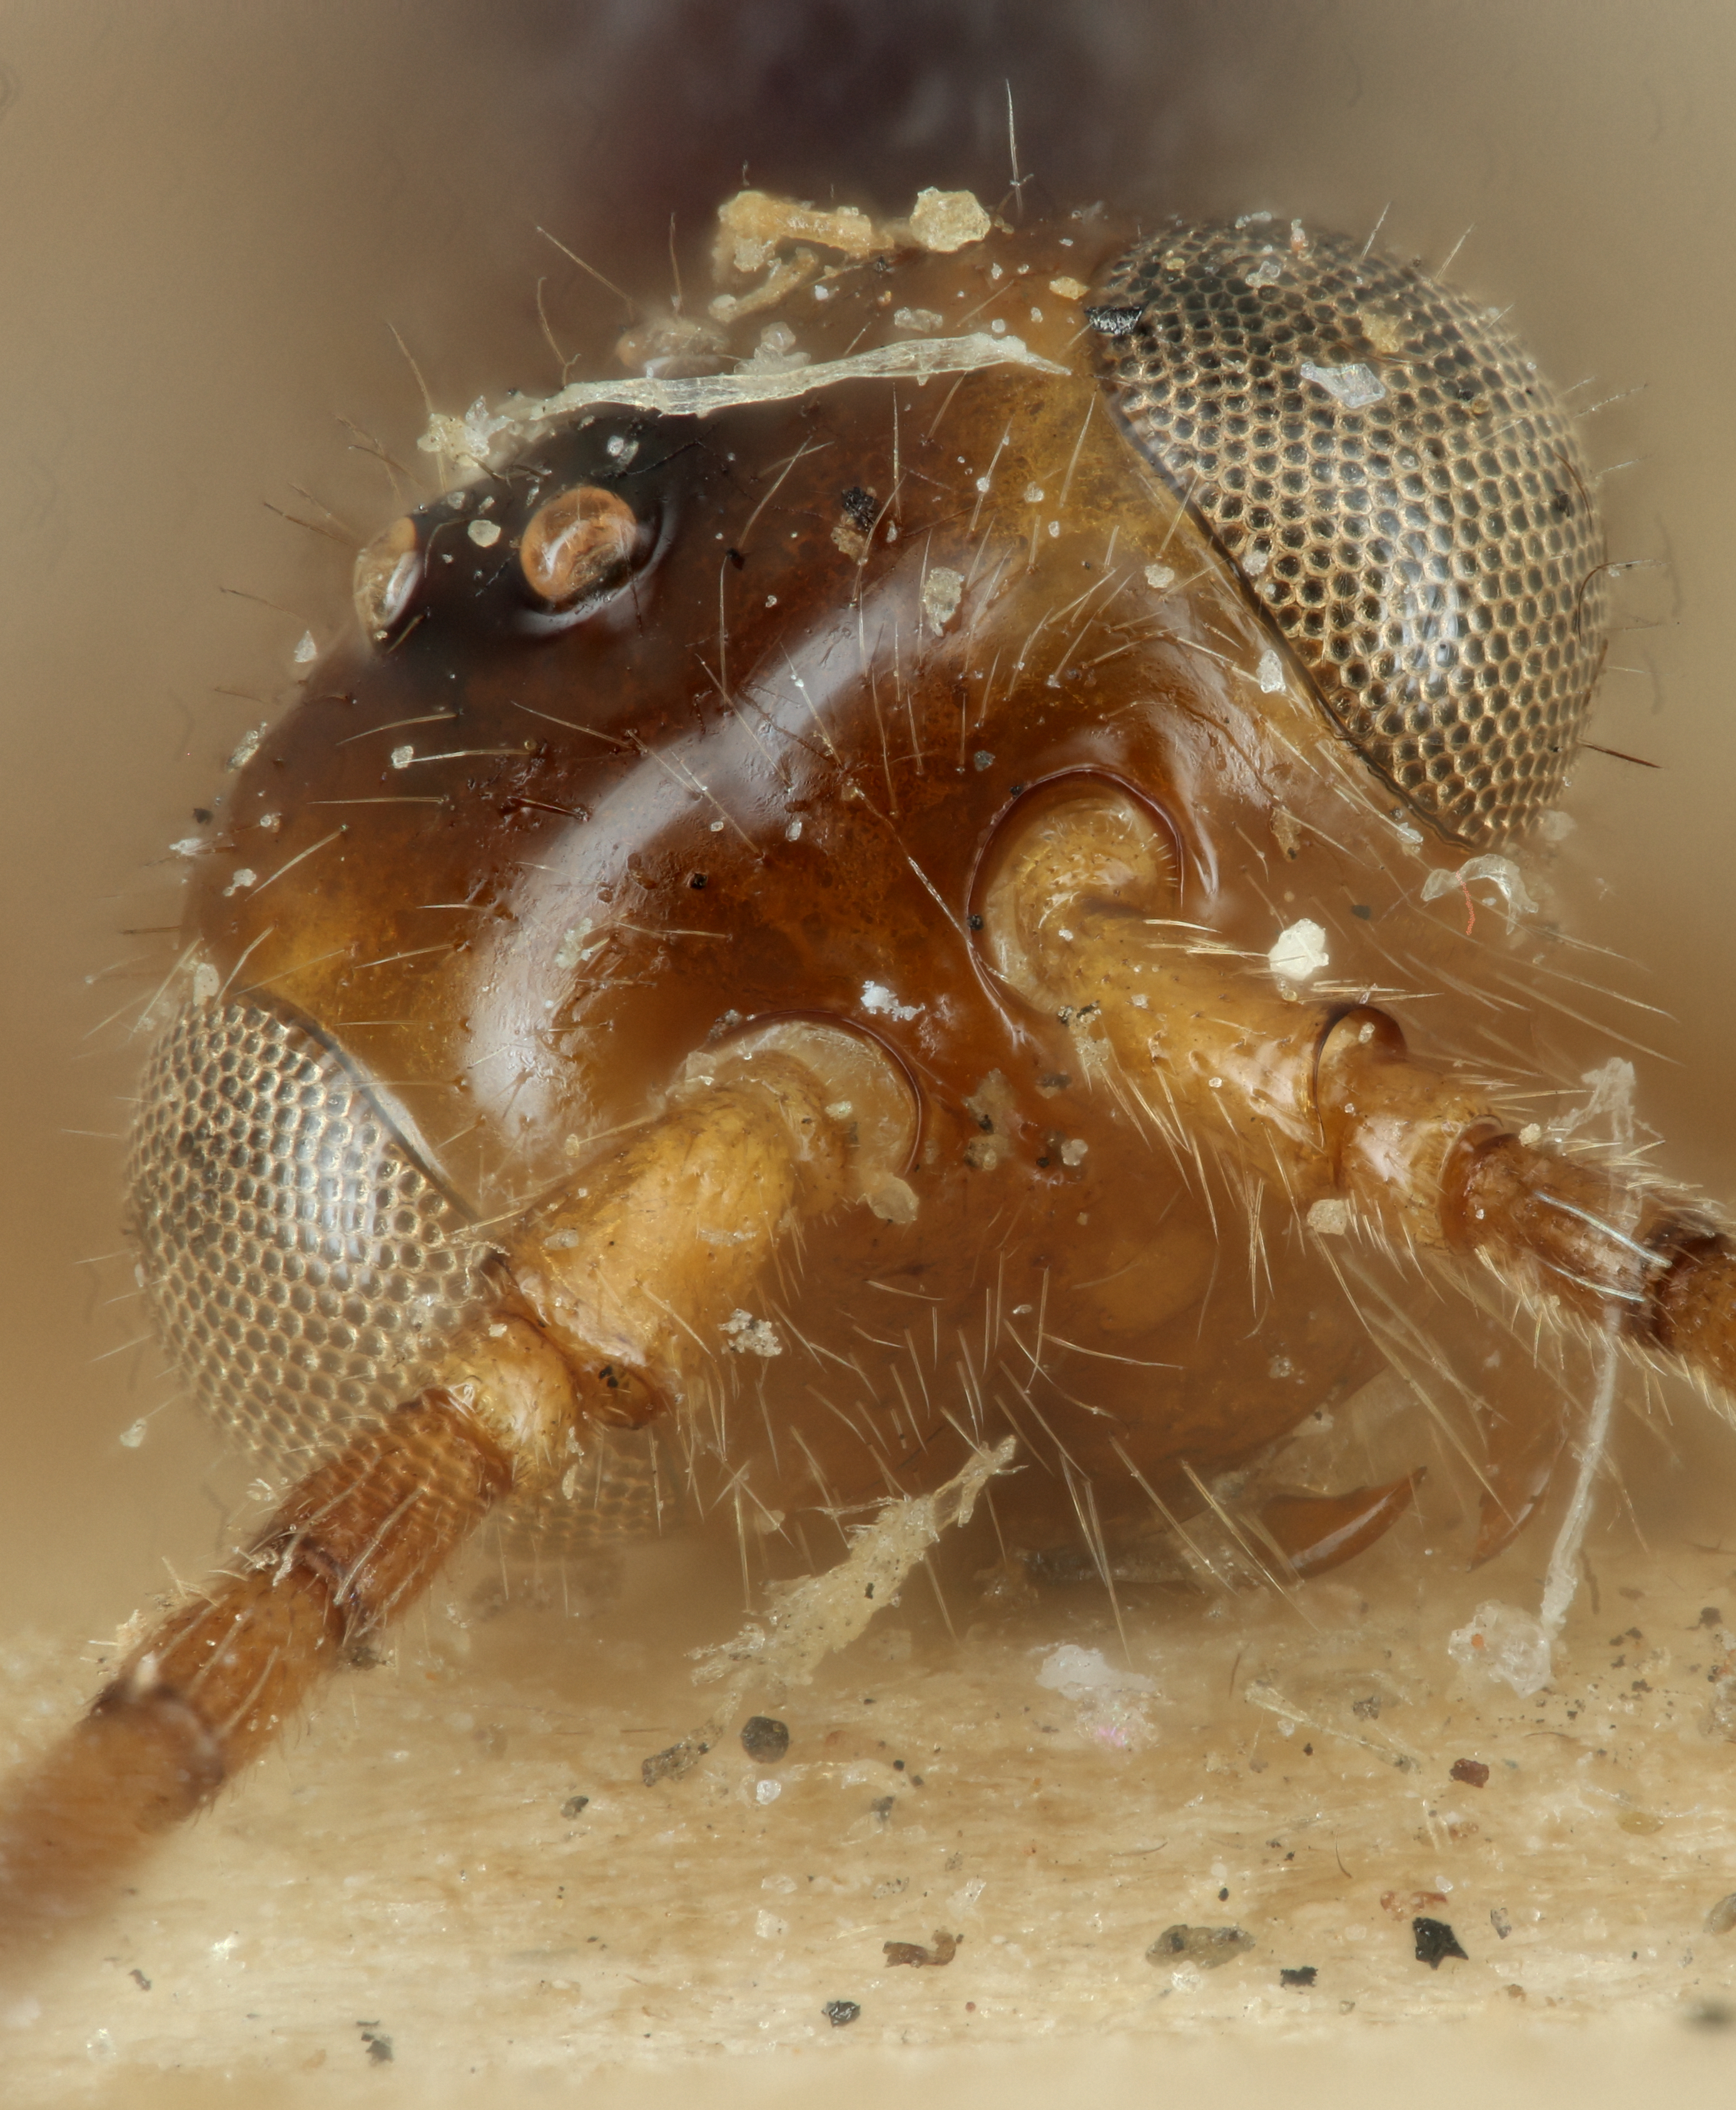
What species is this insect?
Aclitus nawaii
